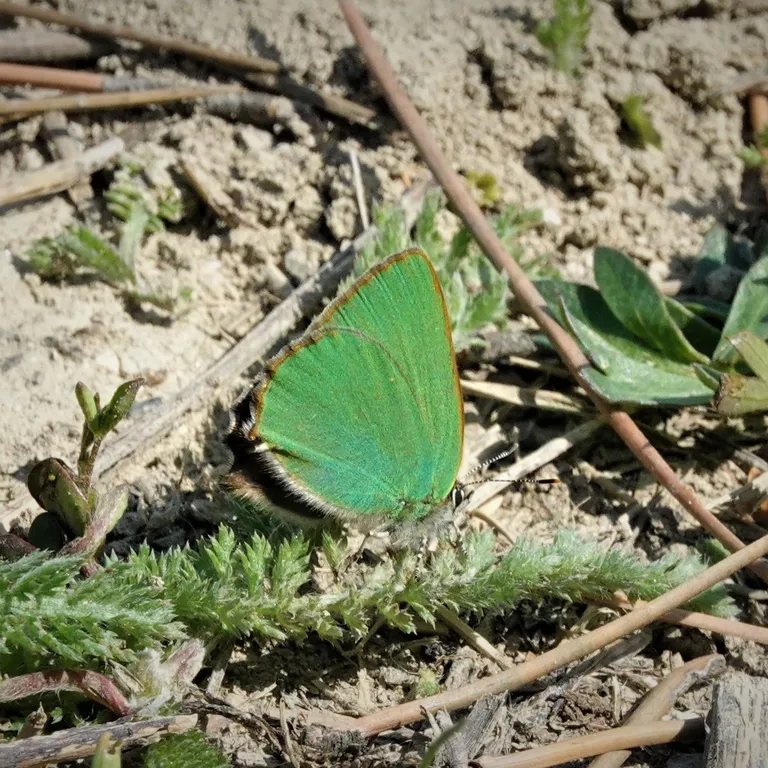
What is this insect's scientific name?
Callophrys rubi
